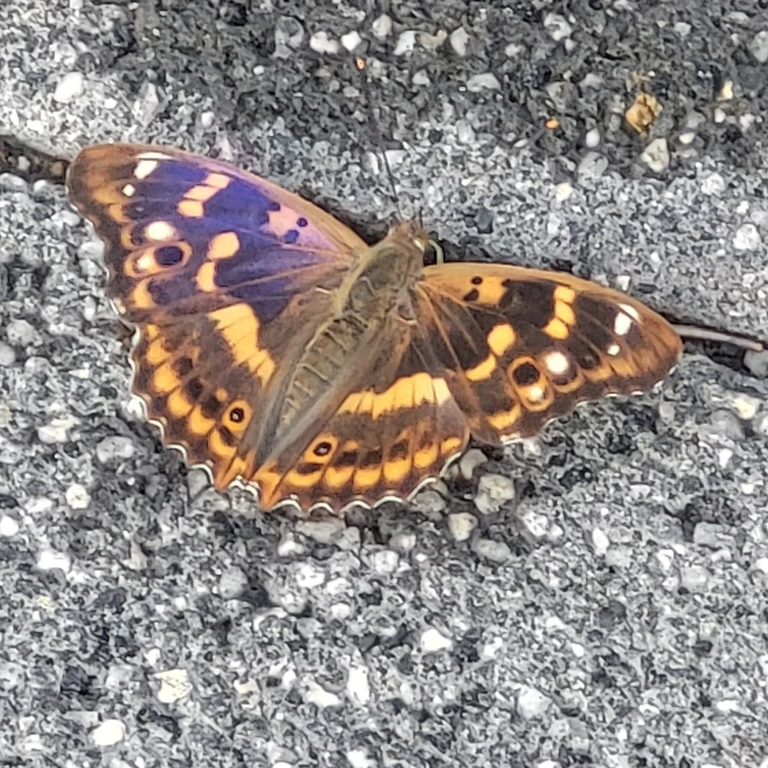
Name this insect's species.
Apatura ilia
